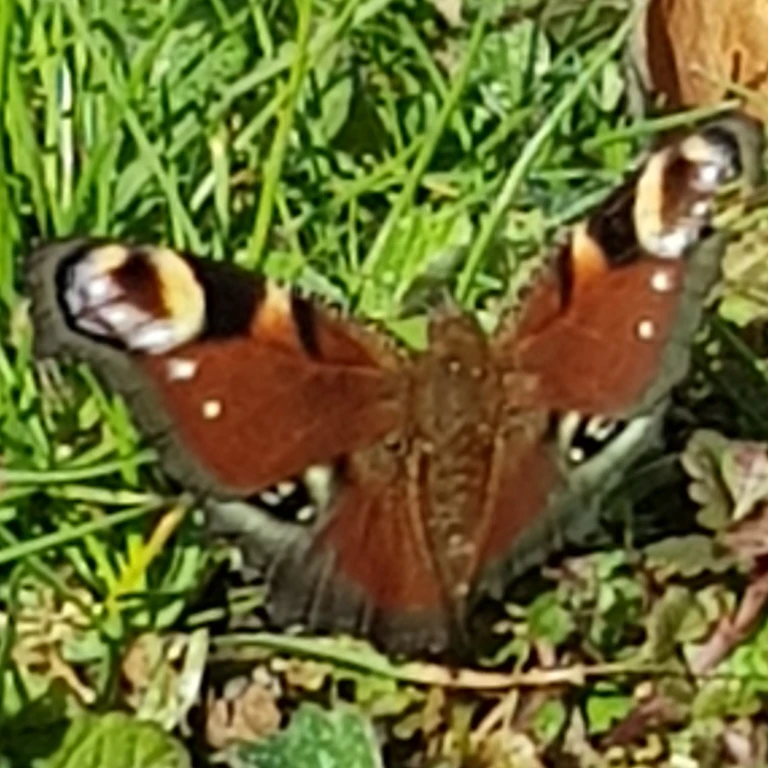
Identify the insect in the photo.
Aglais io
